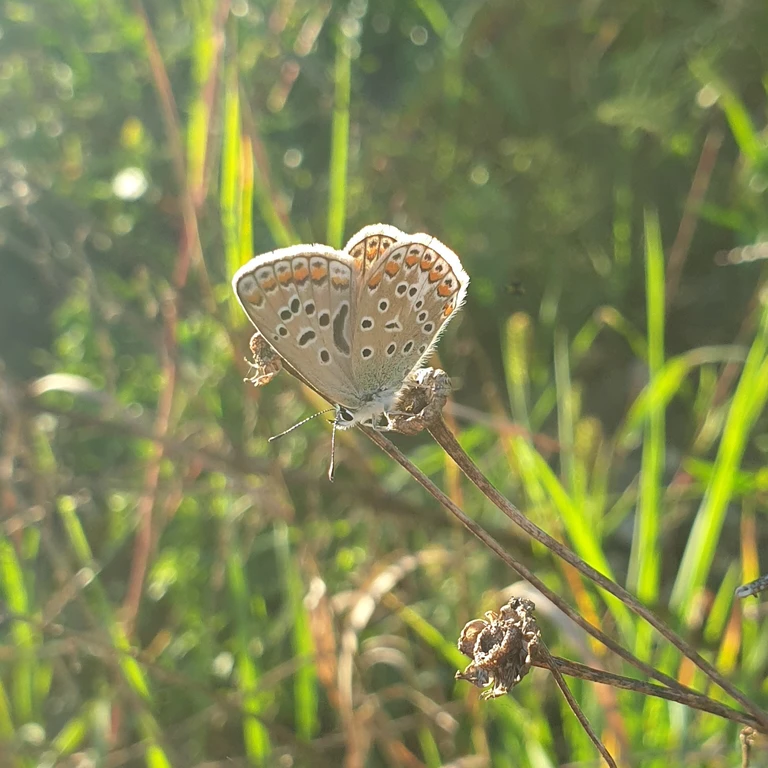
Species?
Polyommatus icarus
